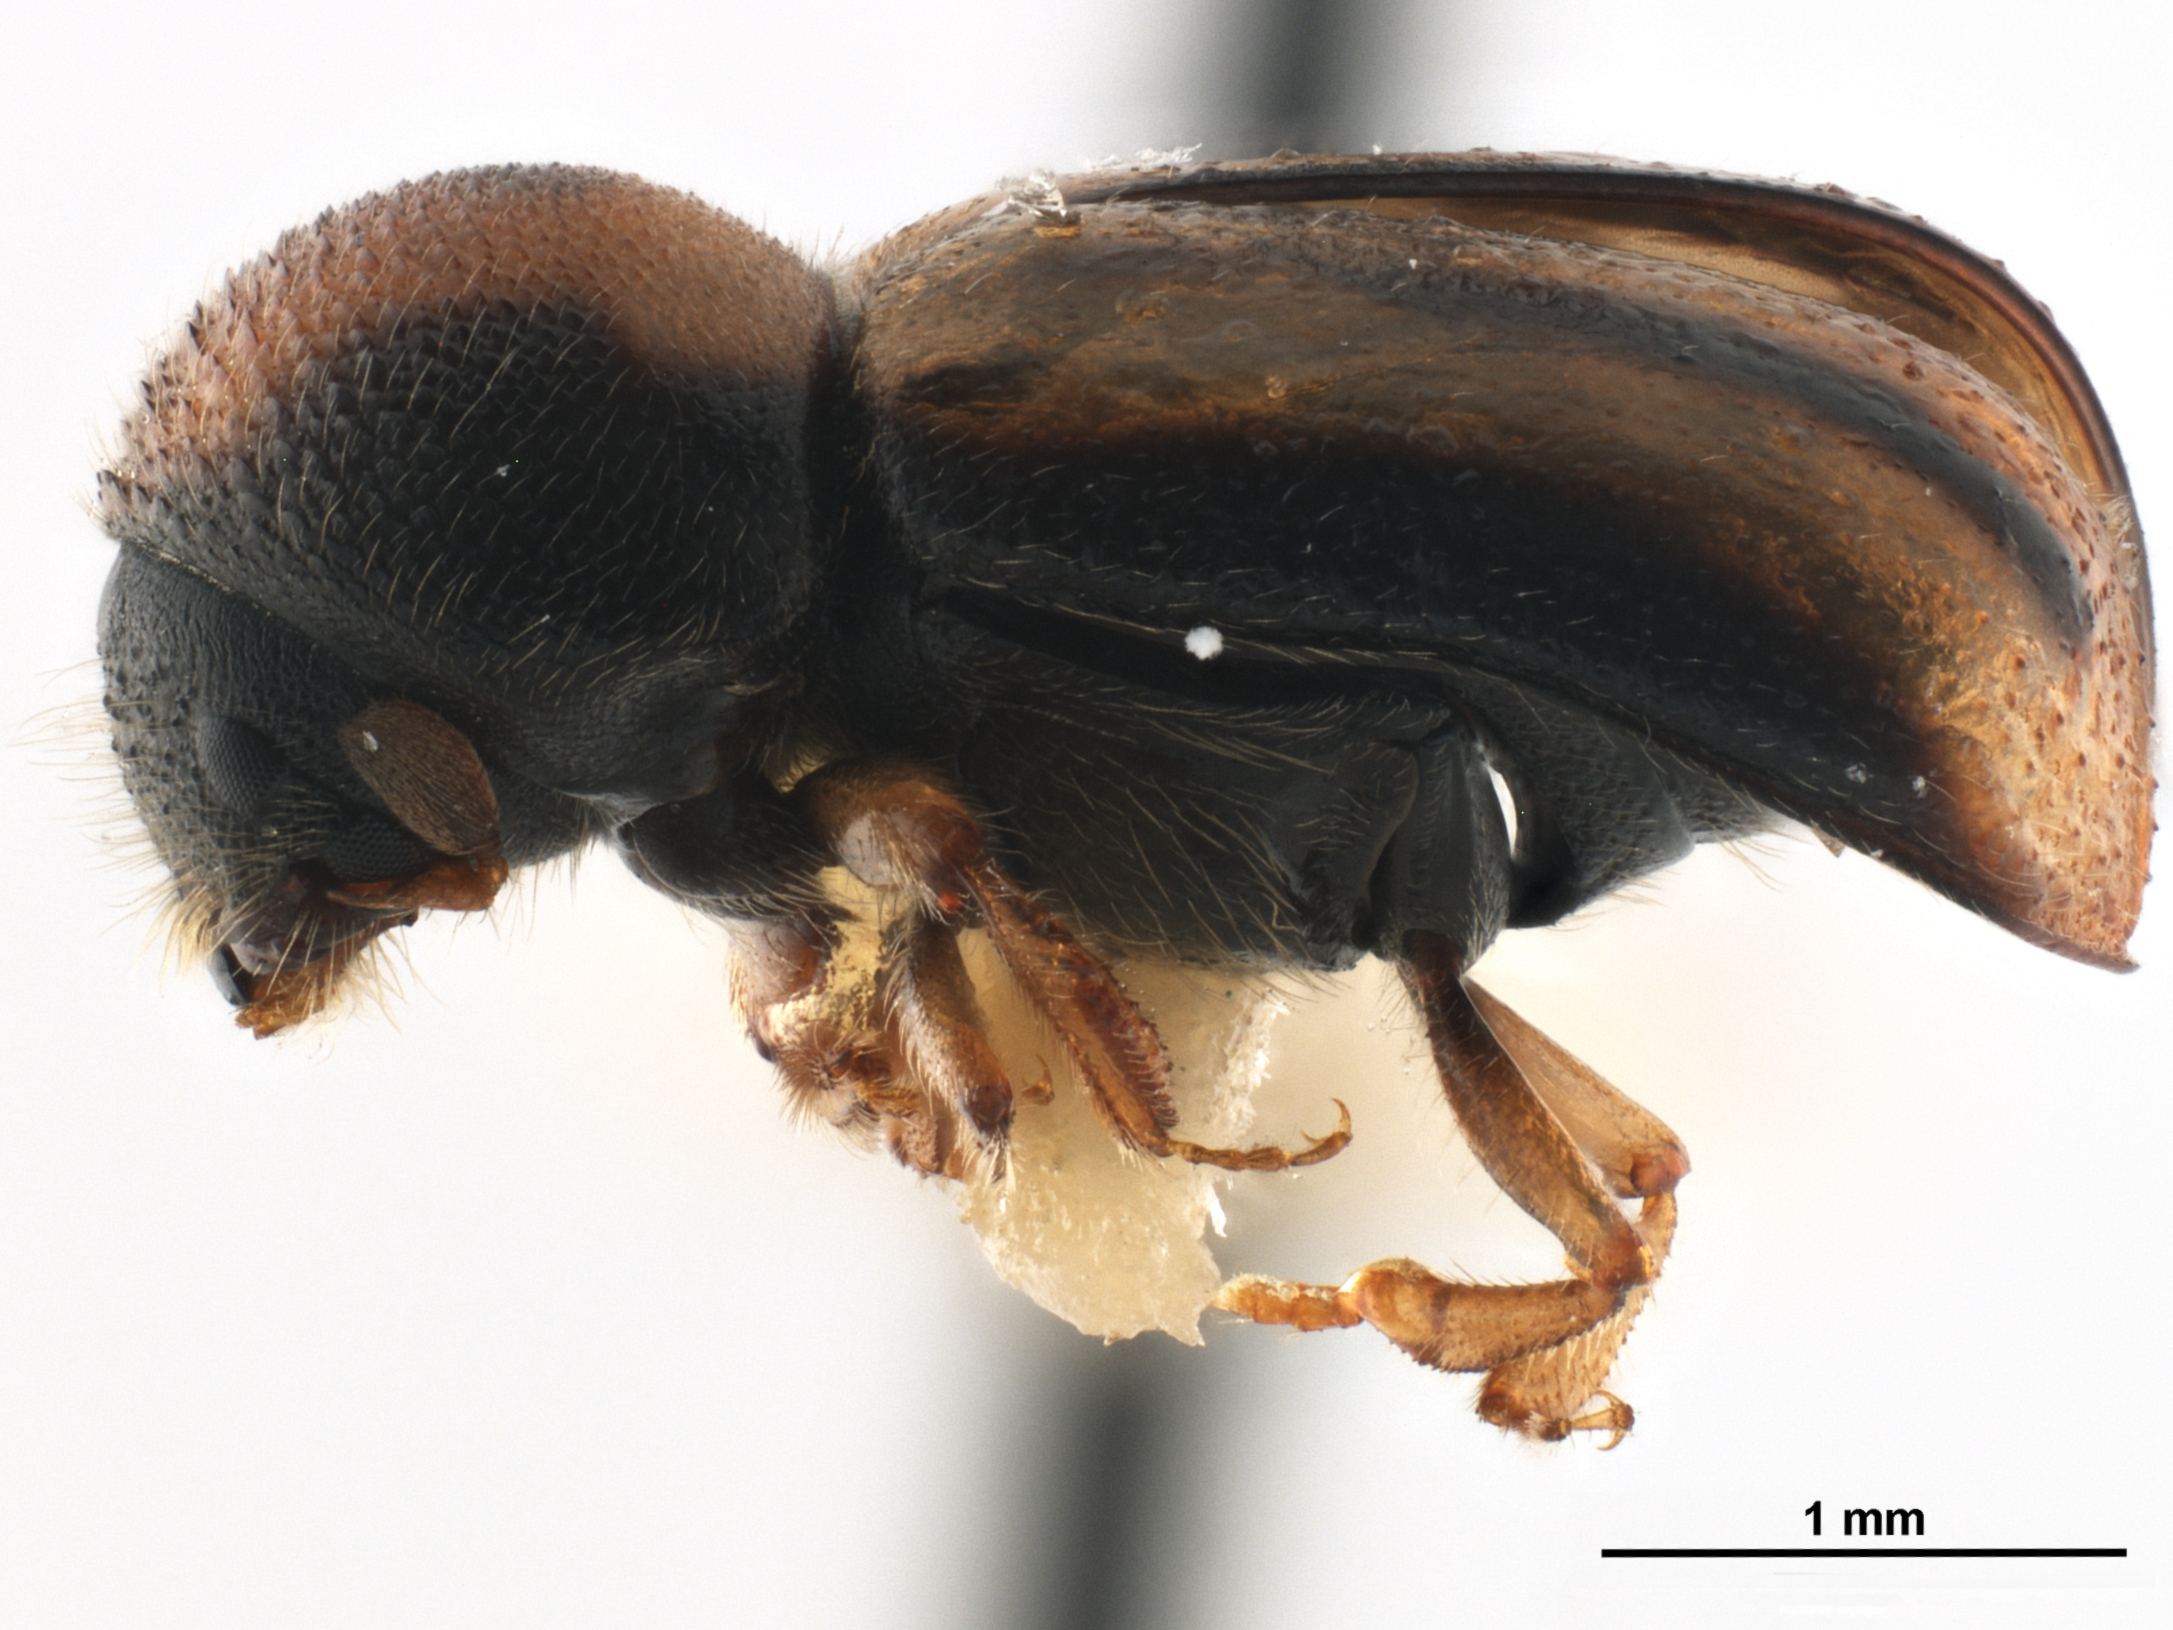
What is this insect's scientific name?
Trypodendron niponicum
